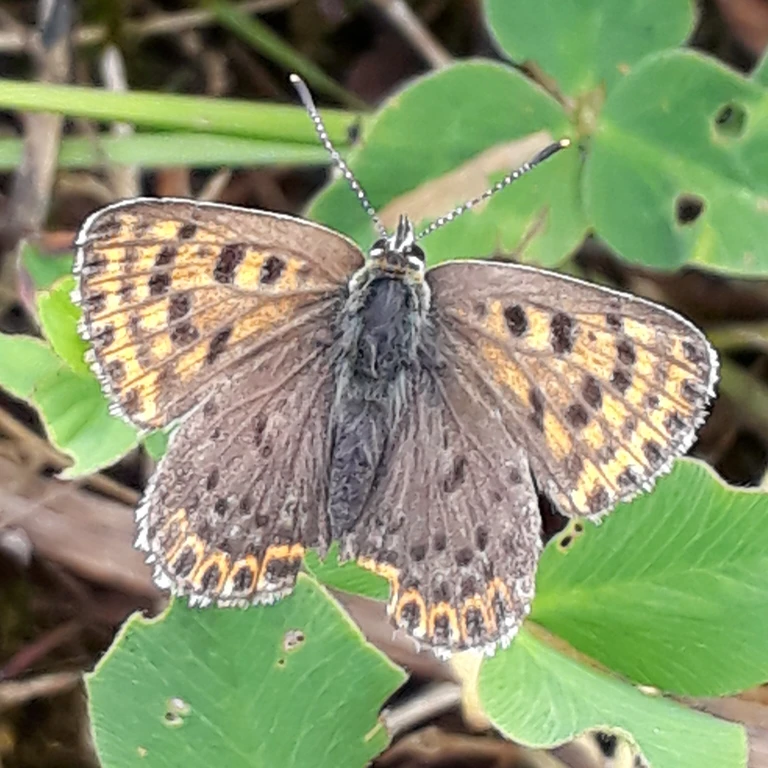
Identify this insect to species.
Lycaena tityrus (also Loweia tityrus)
